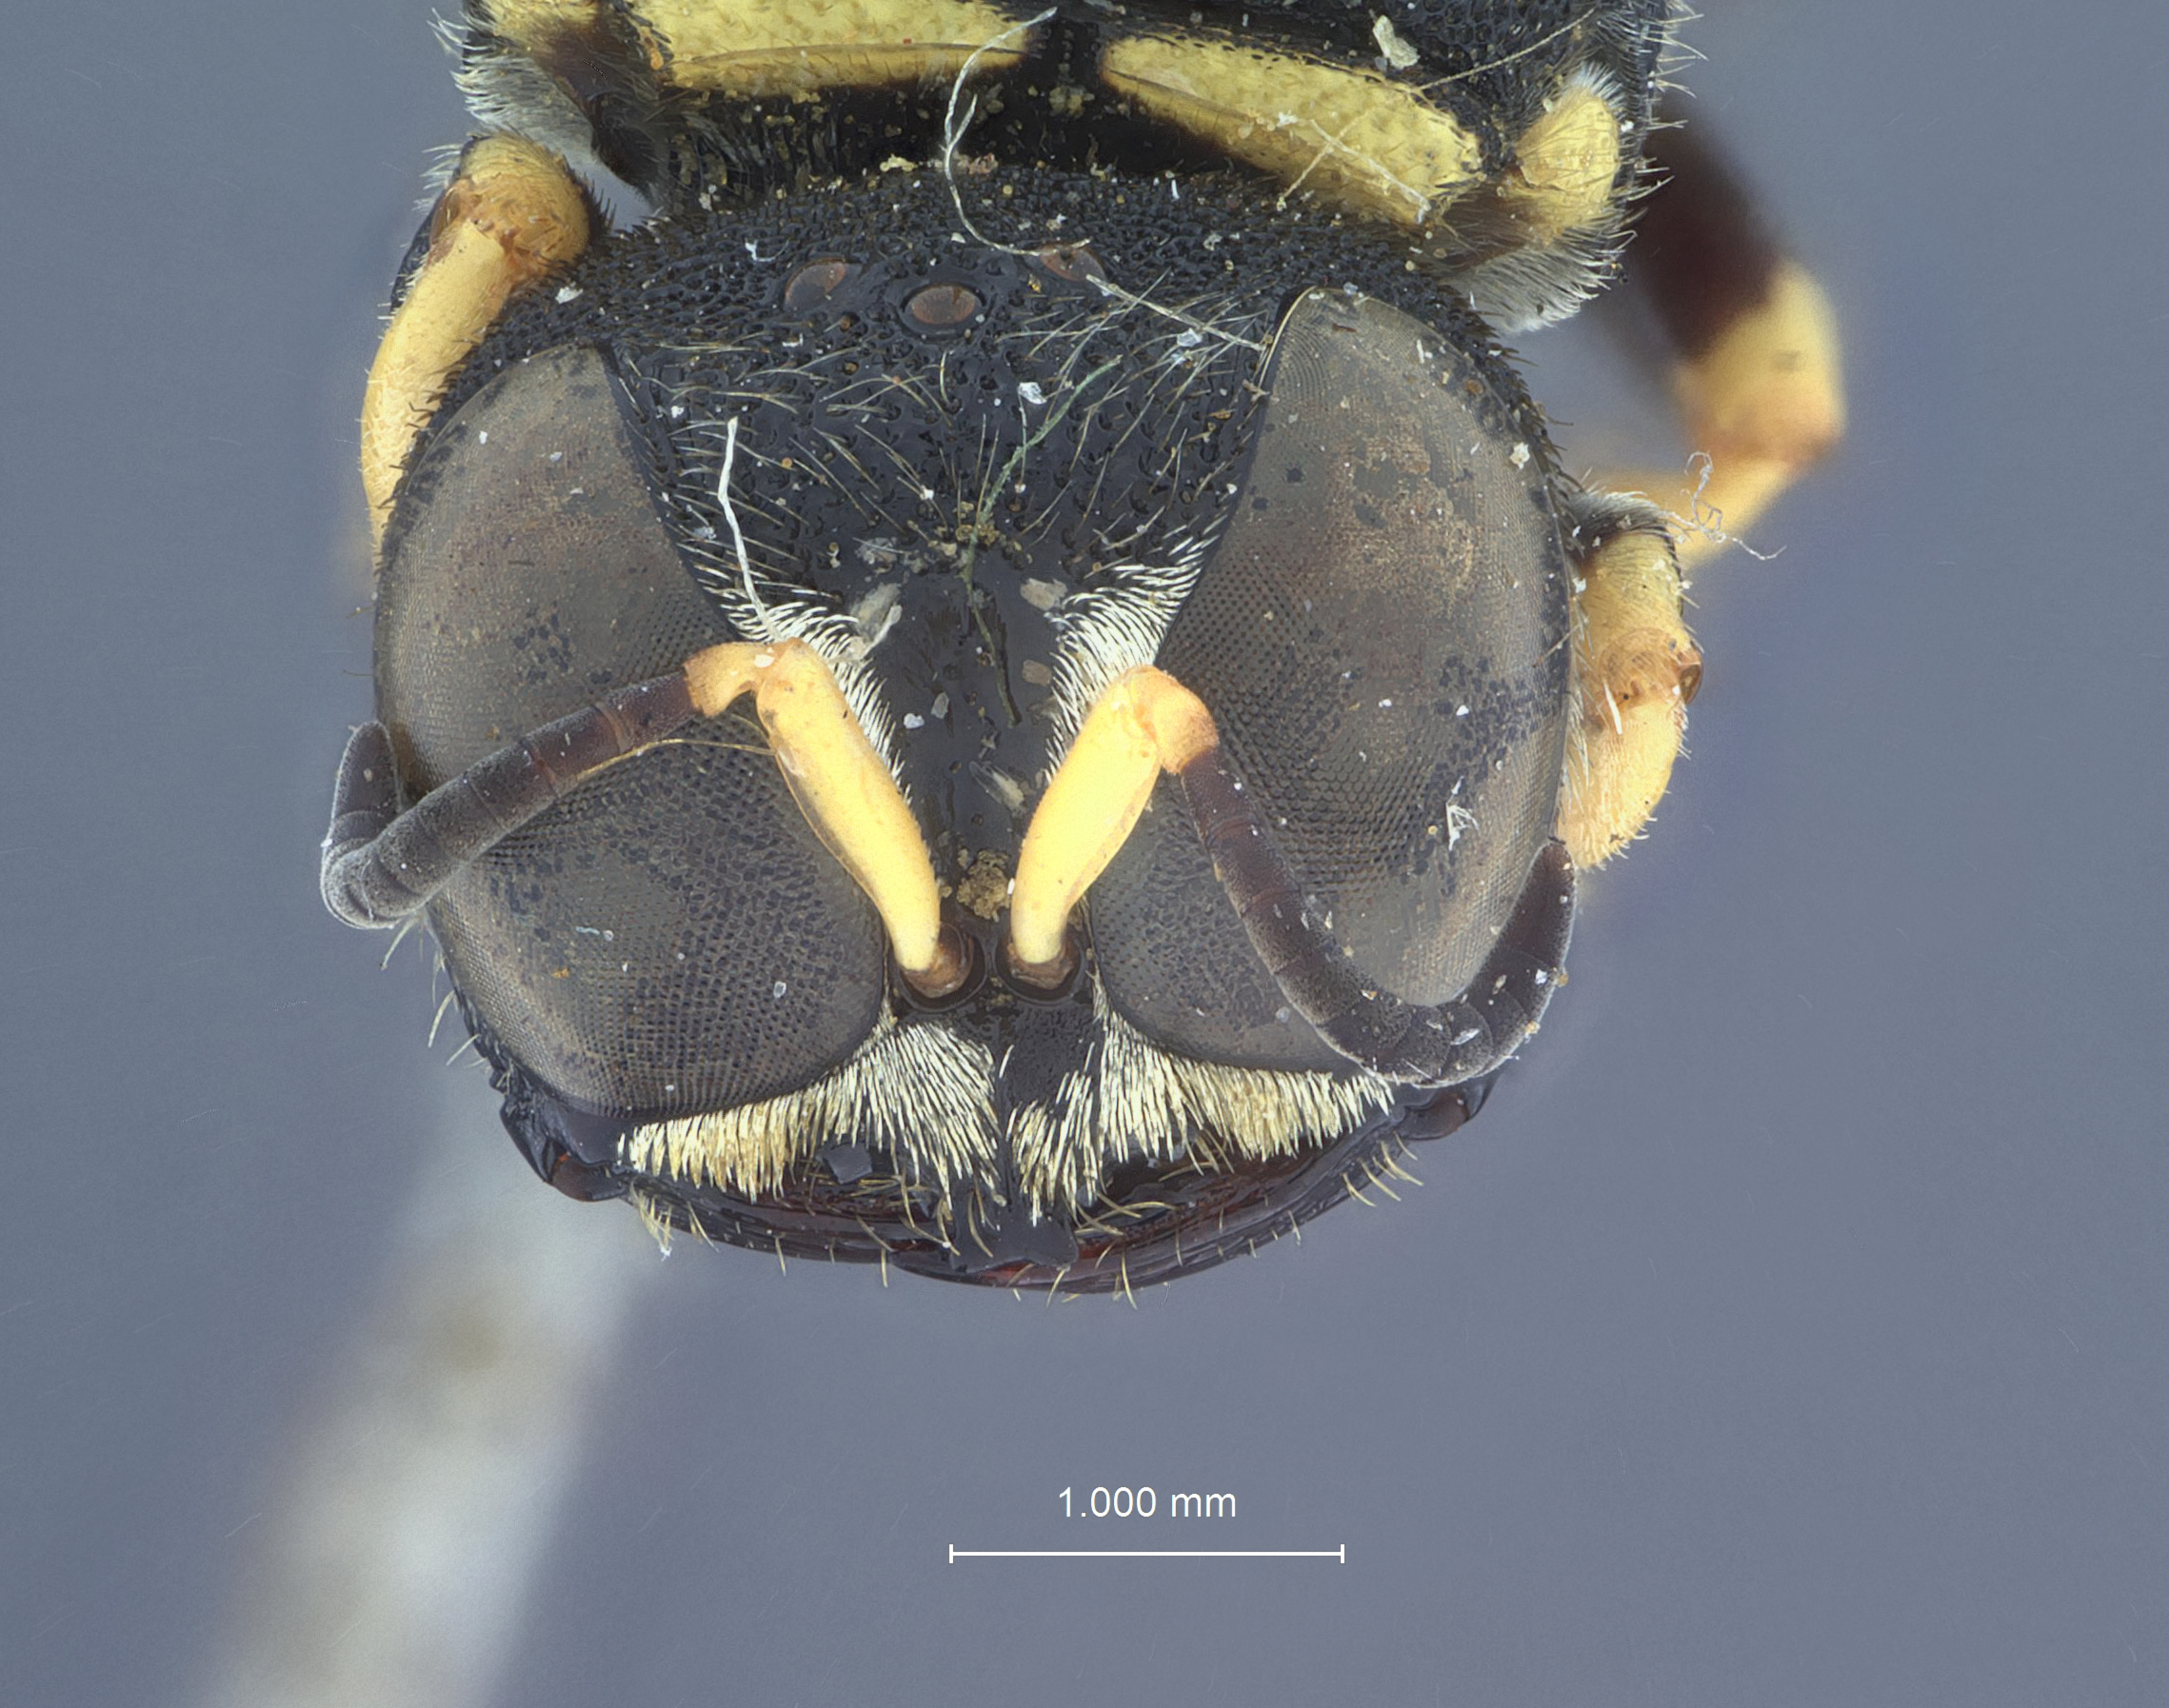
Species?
Crabro townsendi
